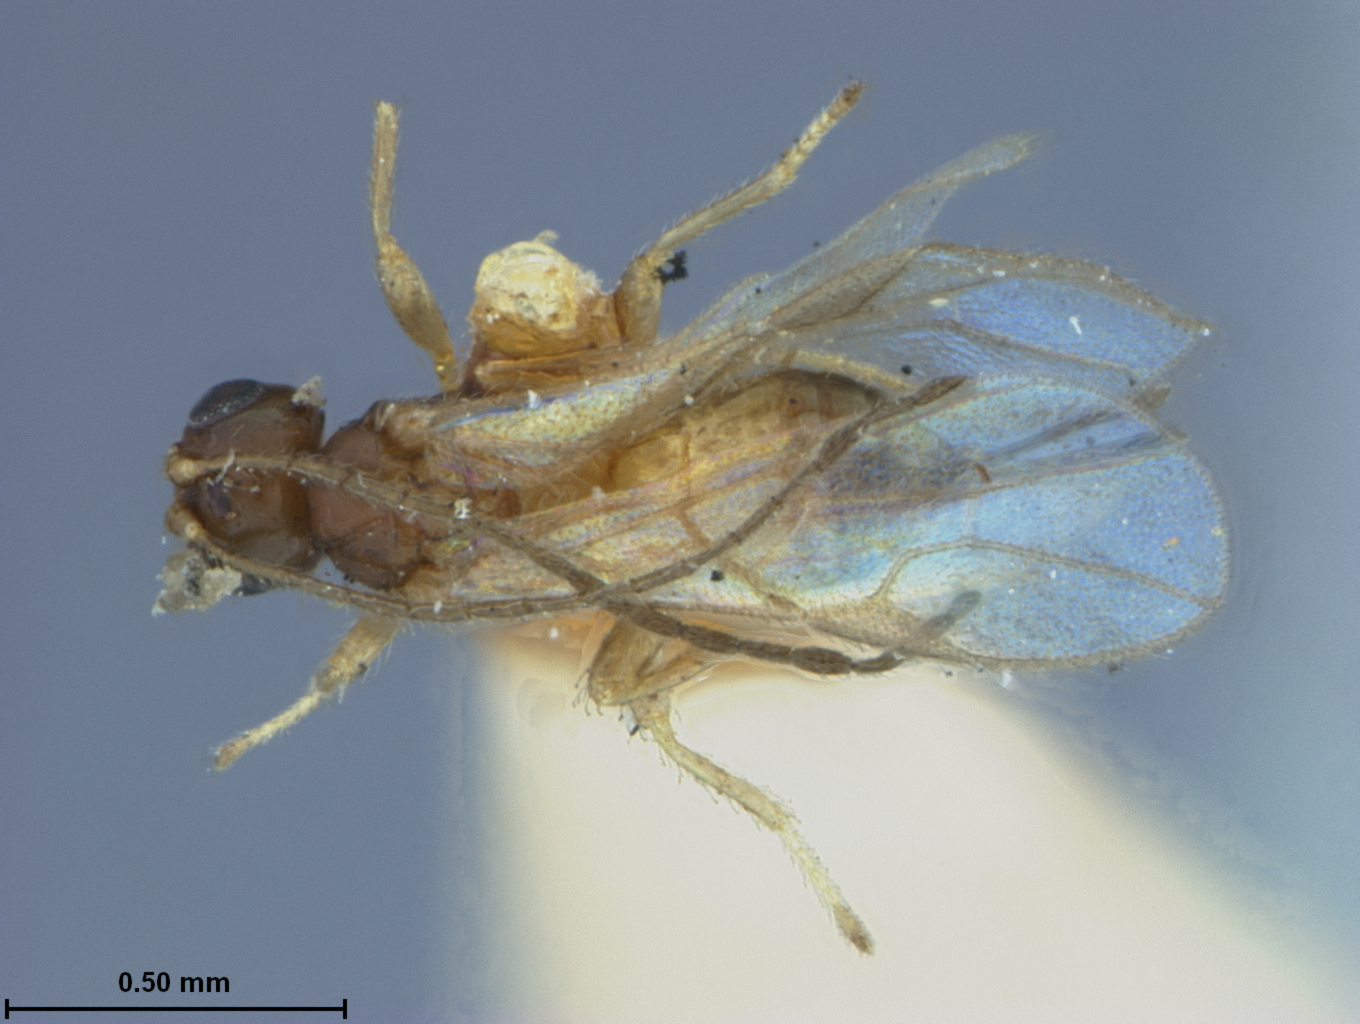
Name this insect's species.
Rhyssalus pityophthori
